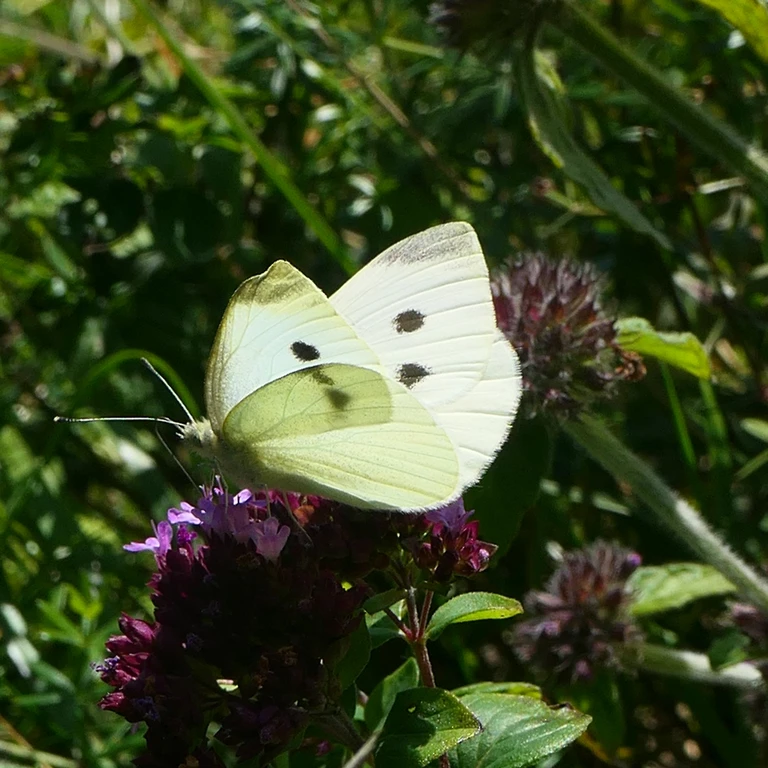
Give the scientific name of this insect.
Pieris rapae
